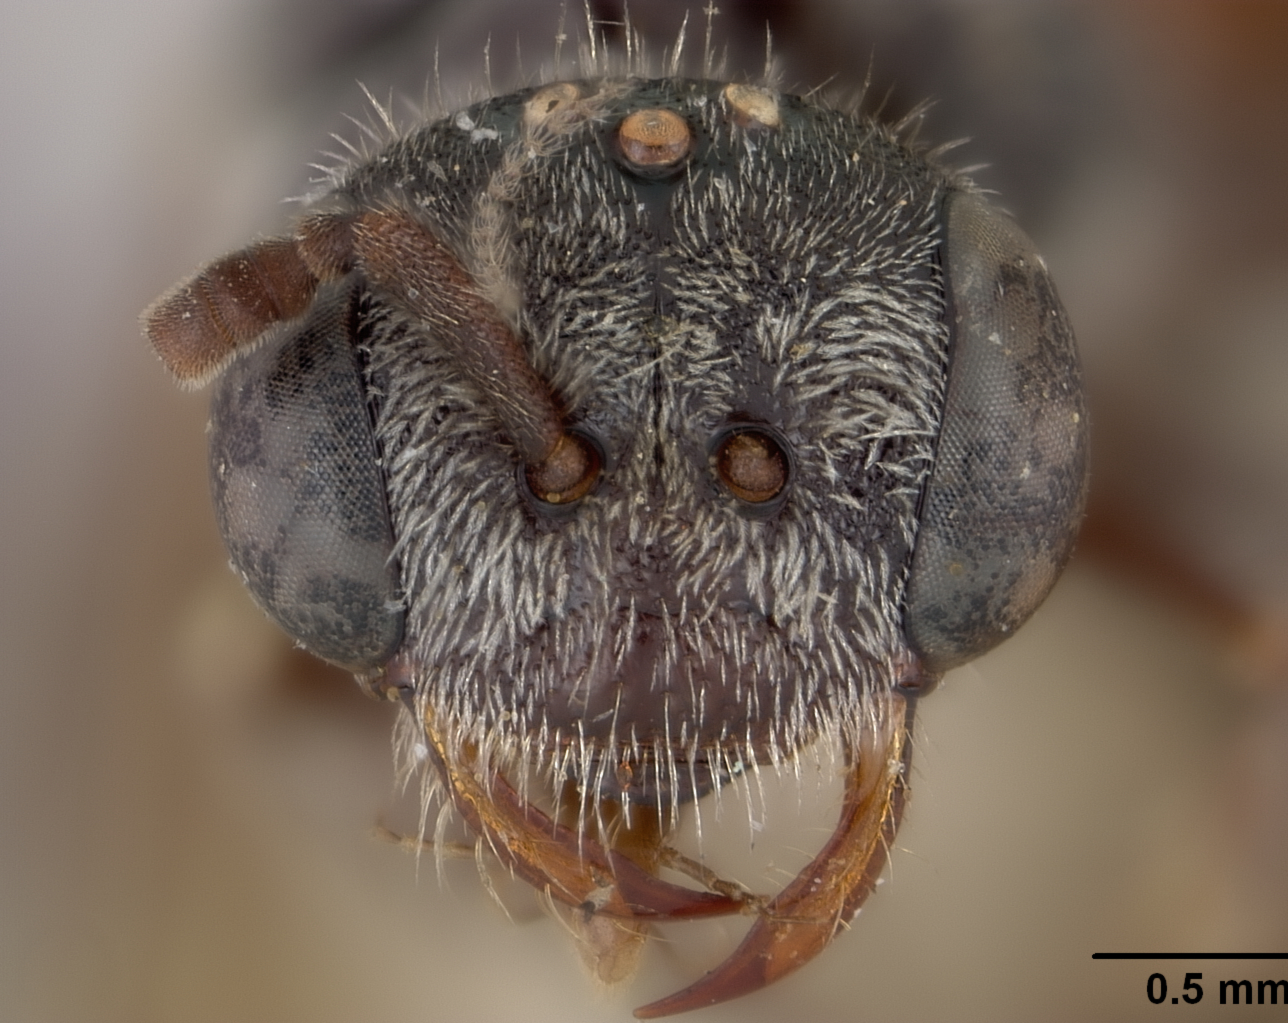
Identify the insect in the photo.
Sphecodes crawfordi
